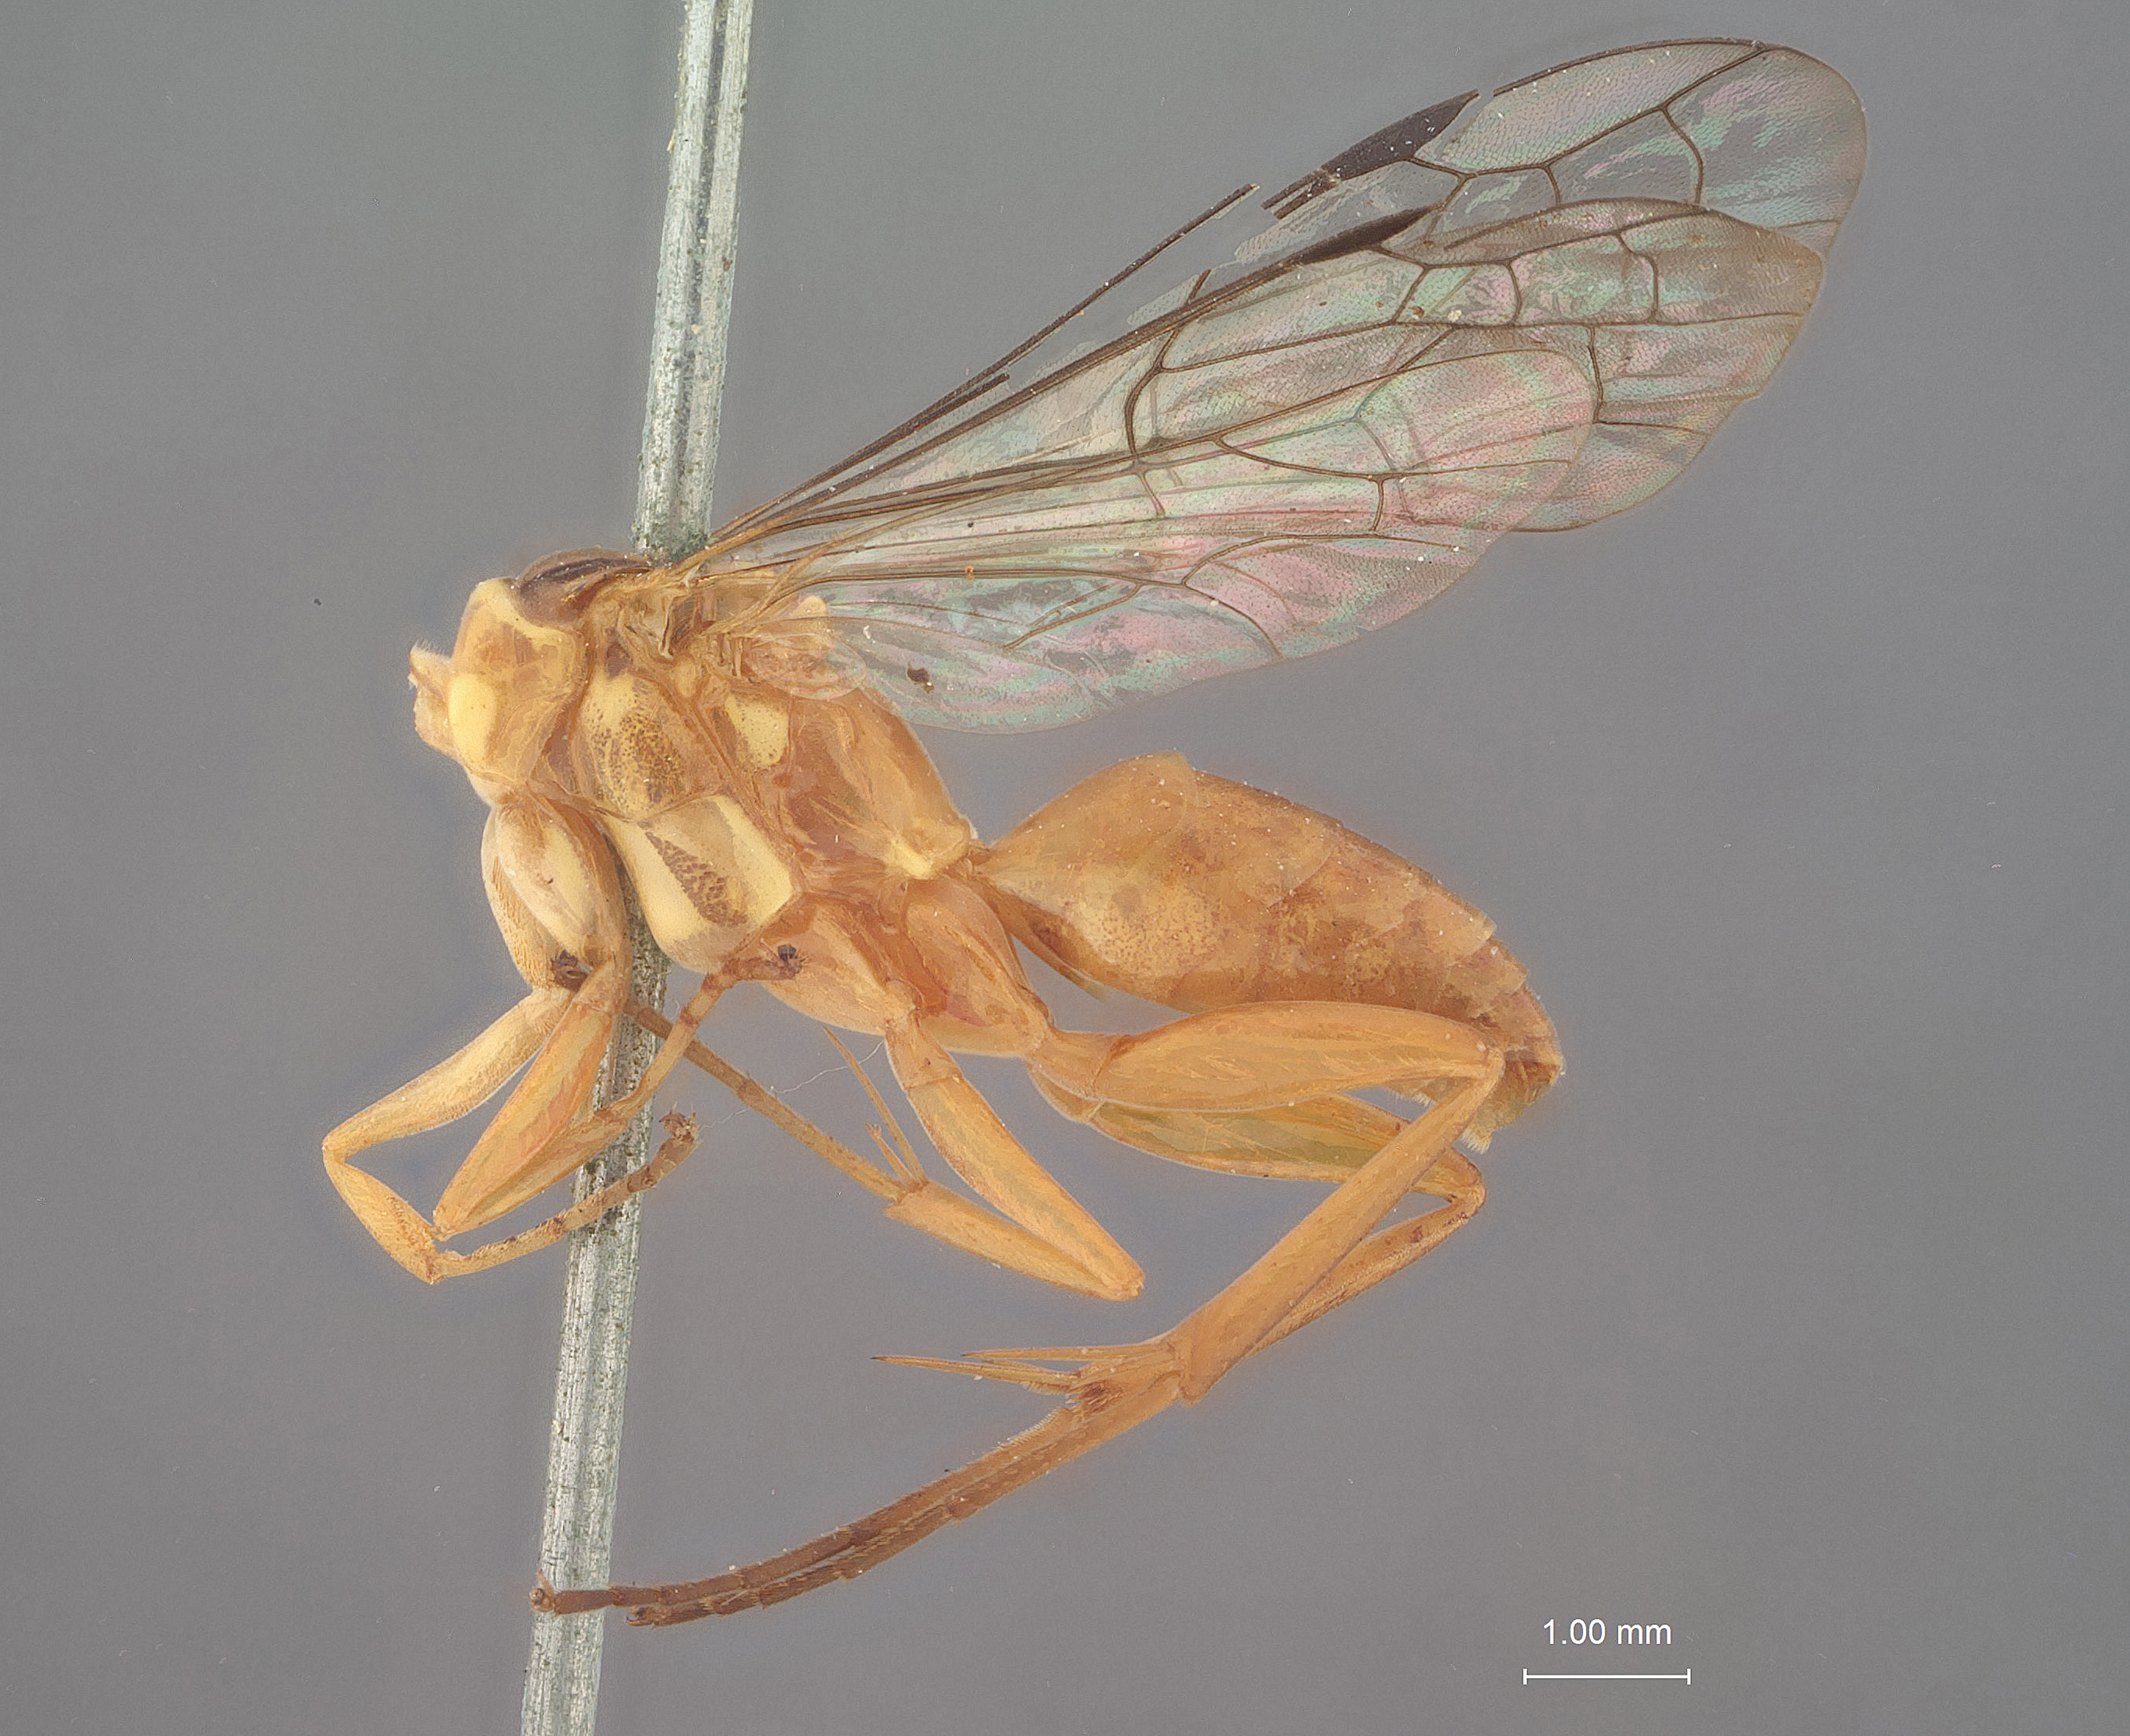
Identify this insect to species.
Xanthampulex luzonensis
